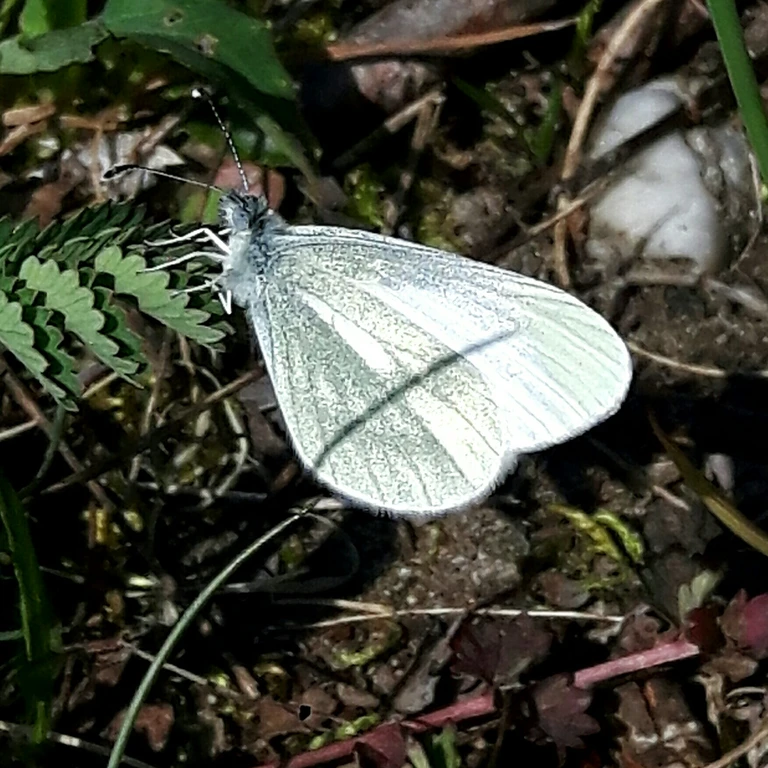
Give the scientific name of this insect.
Leptidea sinapis/juvernica
